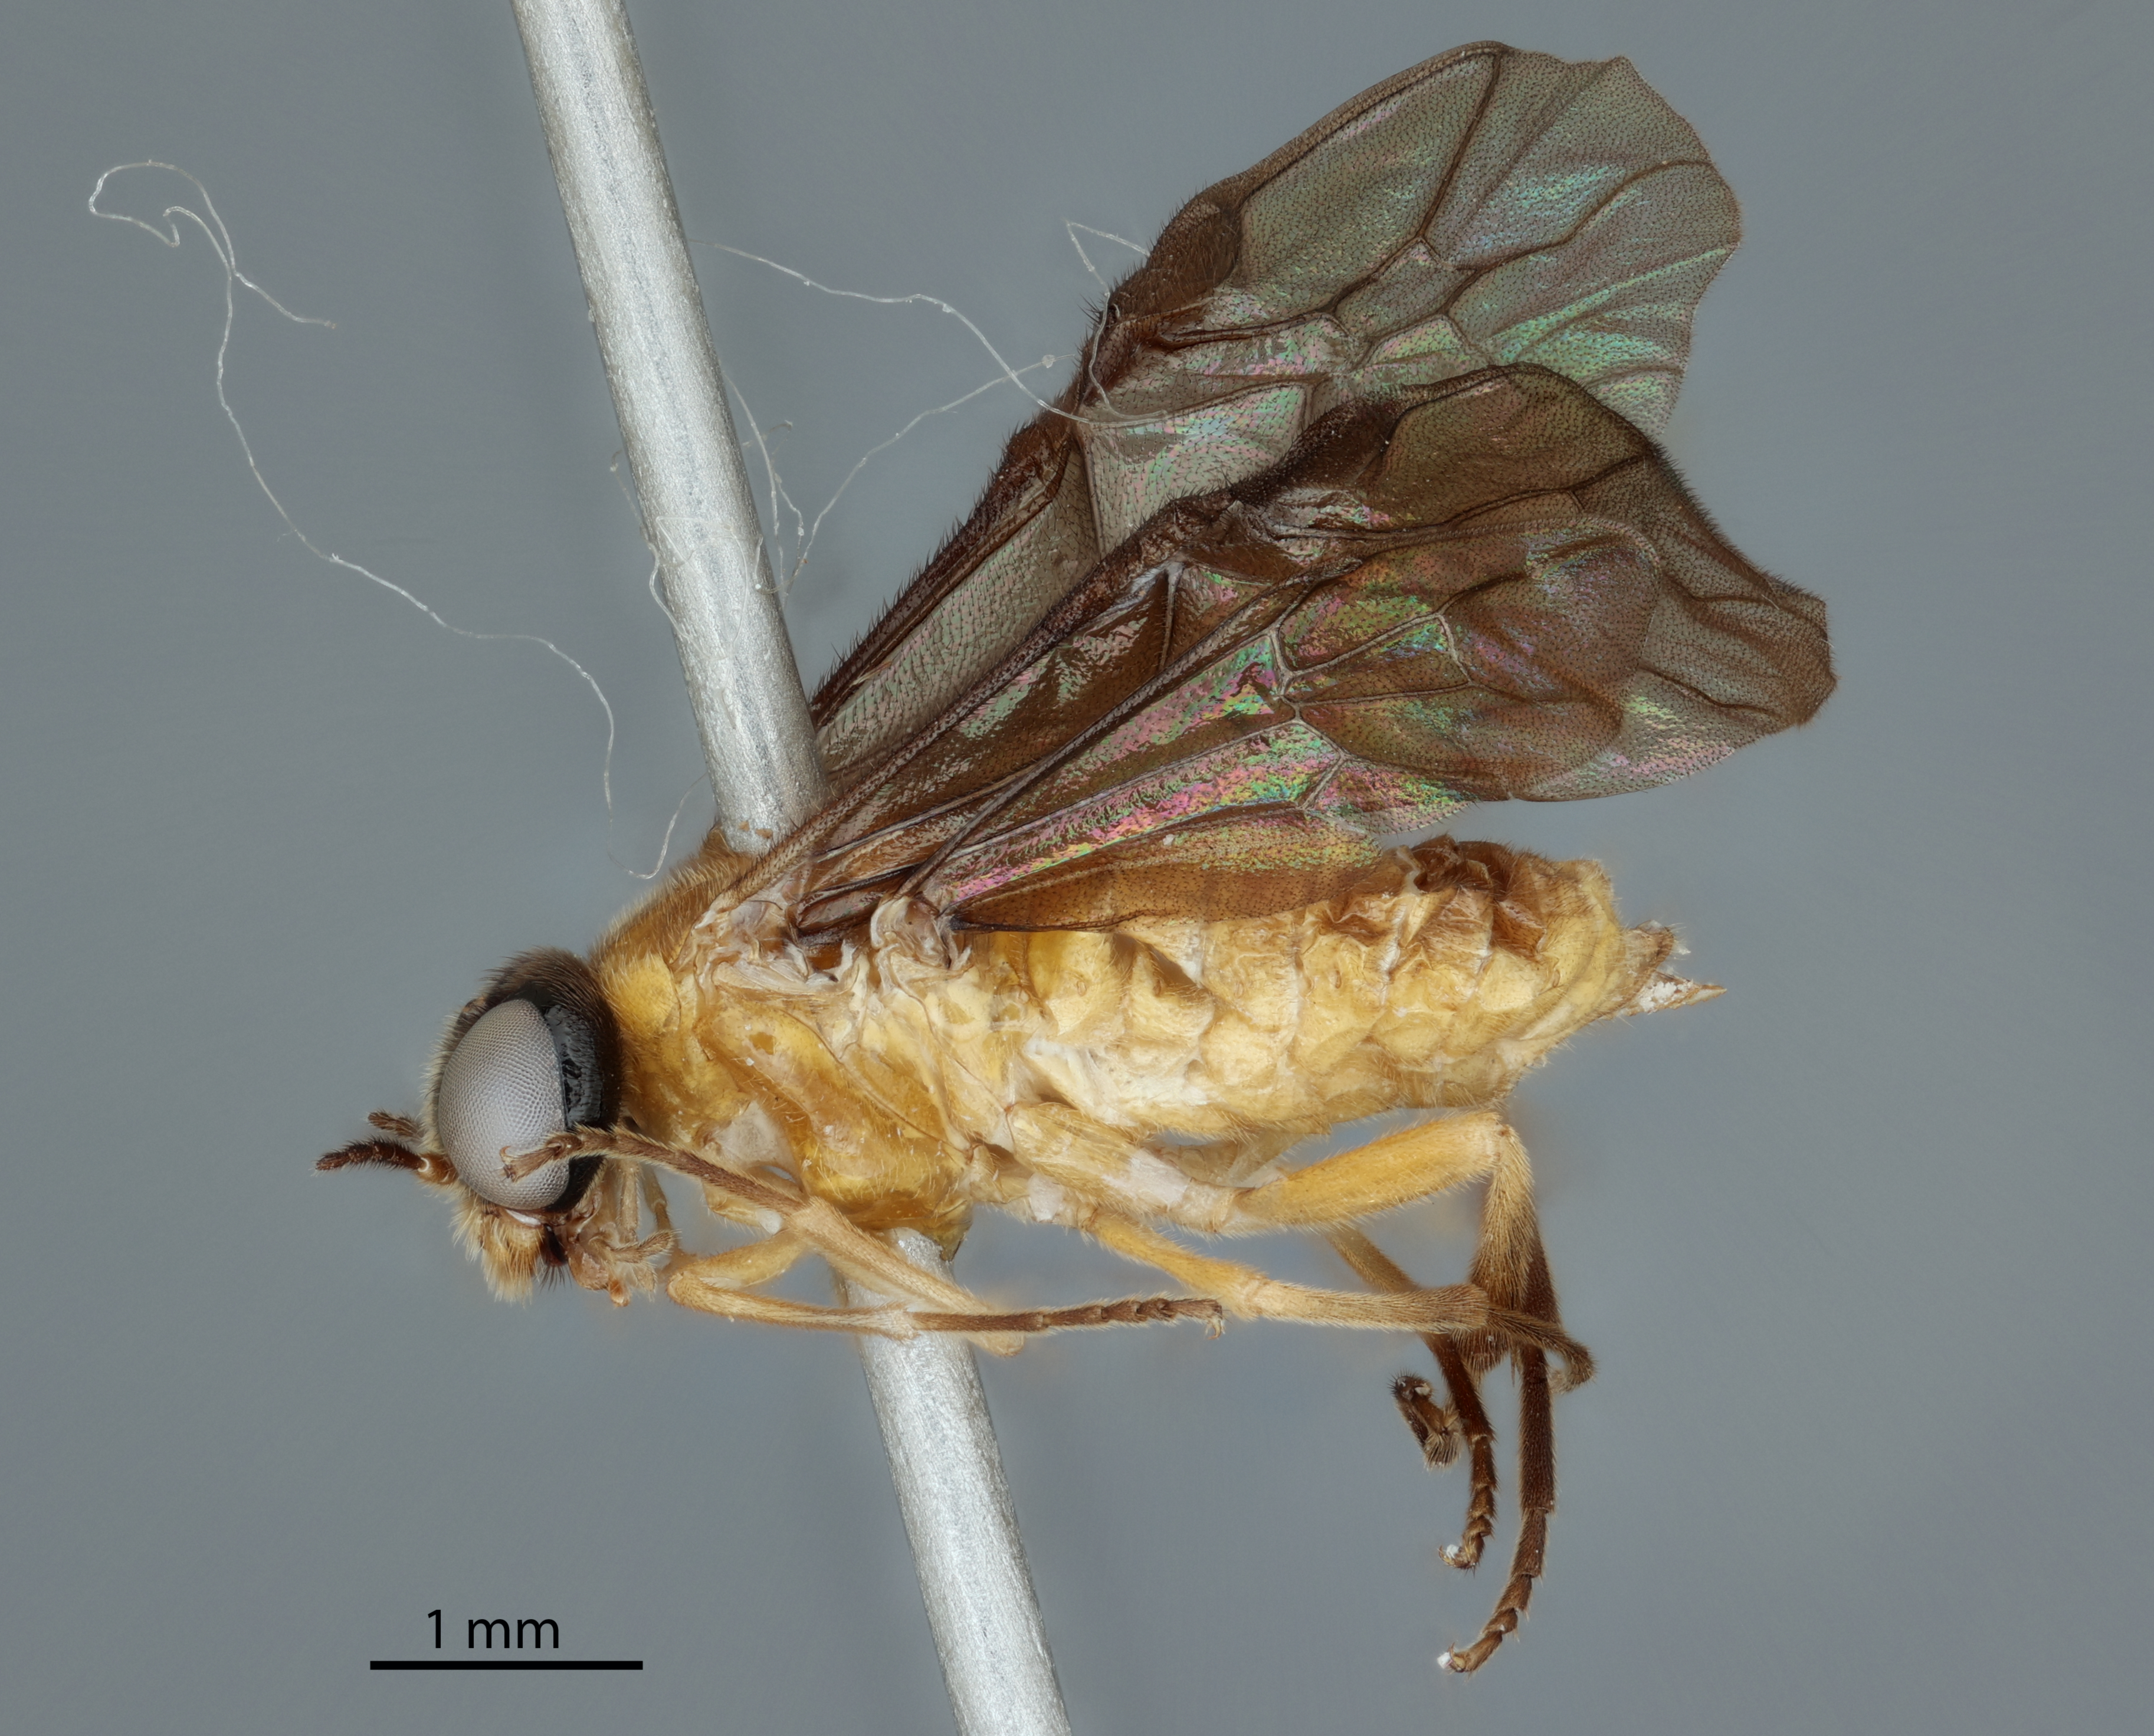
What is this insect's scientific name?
Acordulecera brevis
